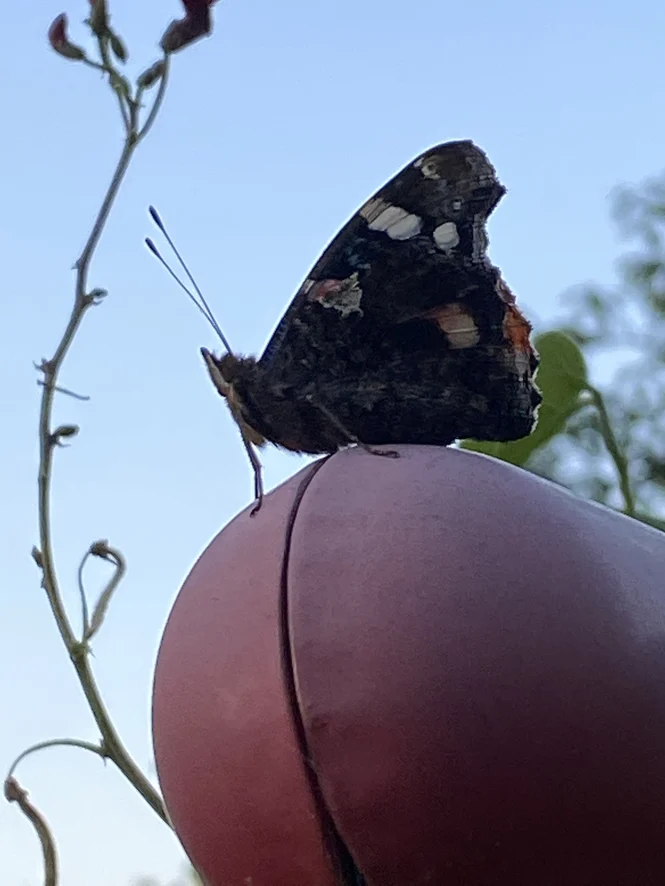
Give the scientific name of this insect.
Vanessa atalanta
